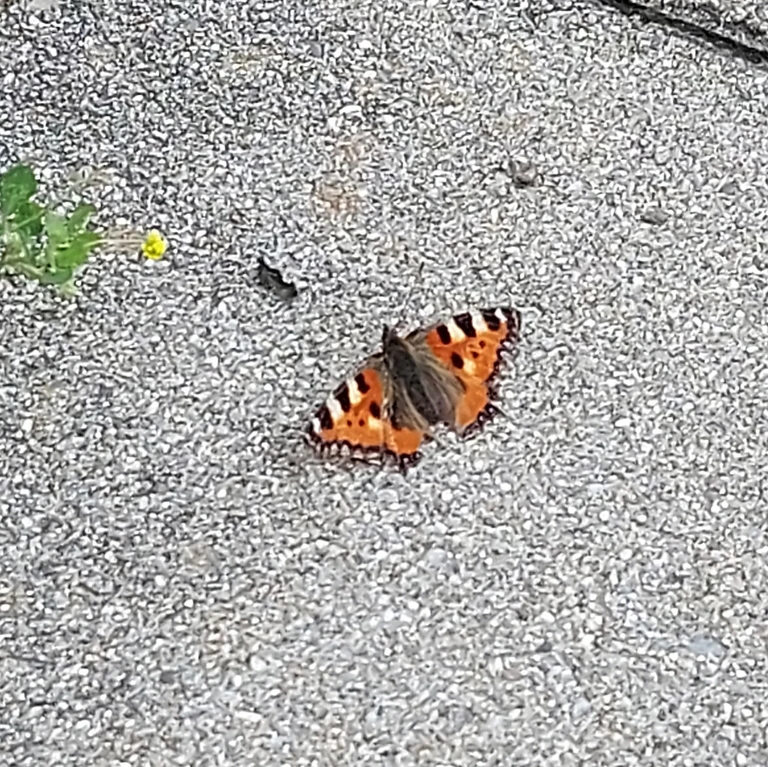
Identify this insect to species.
Aglais urticae
